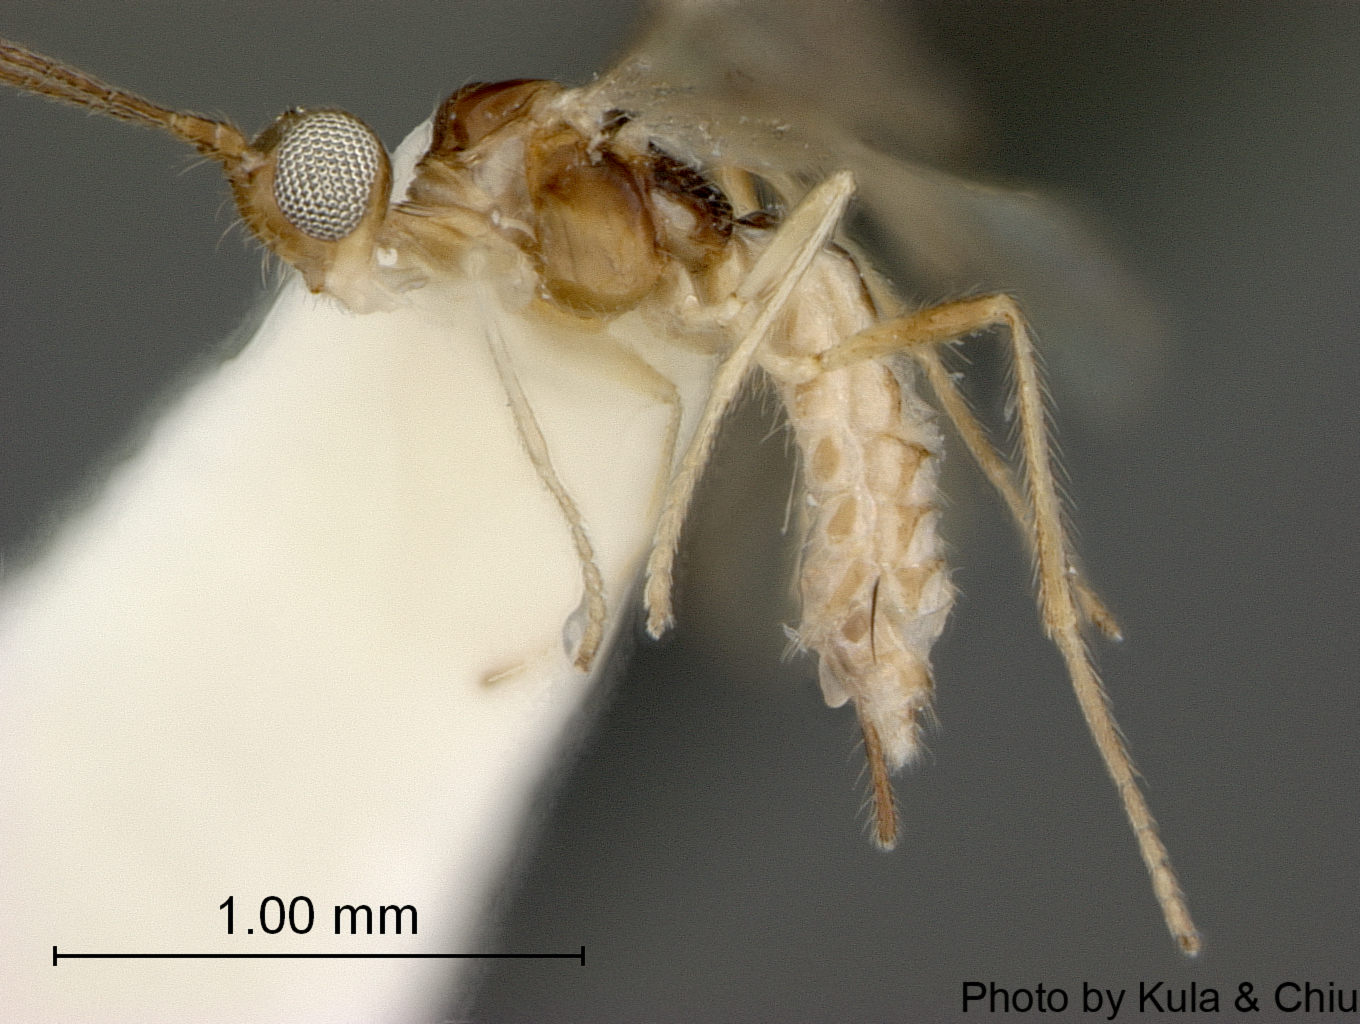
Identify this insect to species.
Allobracon gahani
